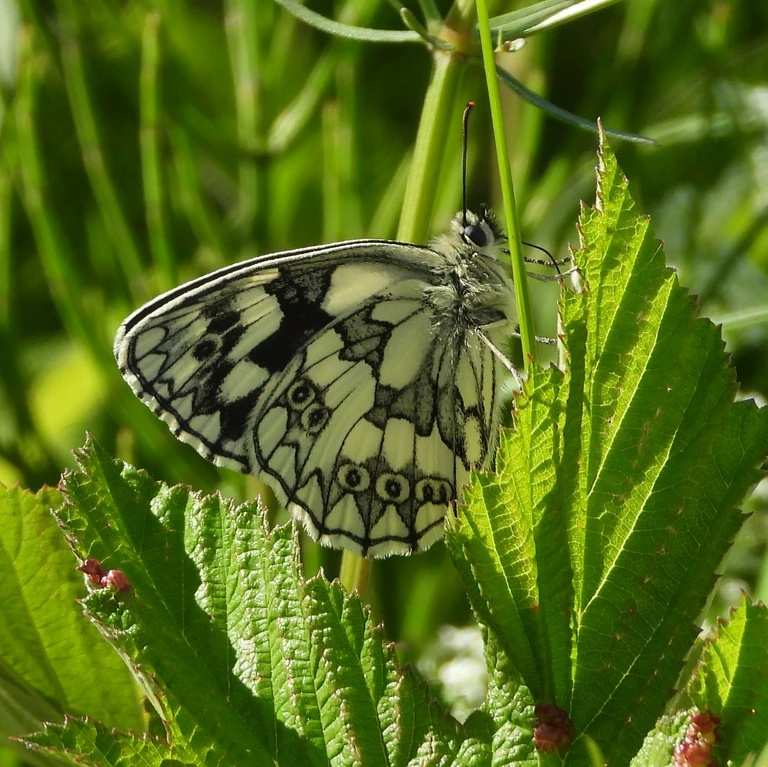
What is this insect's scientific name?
Melanargia galathea
